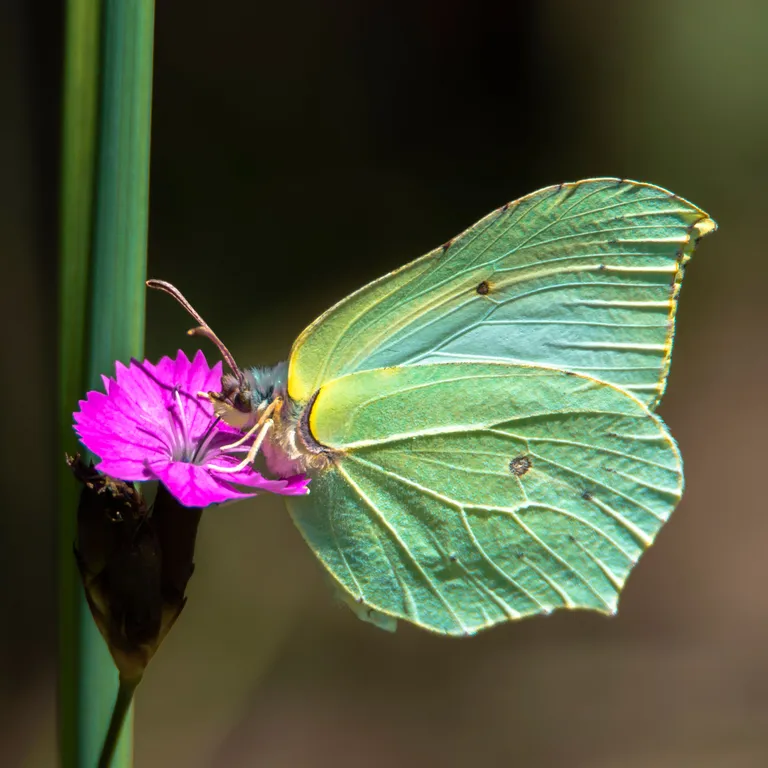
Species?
Gonepteryx rhamni
